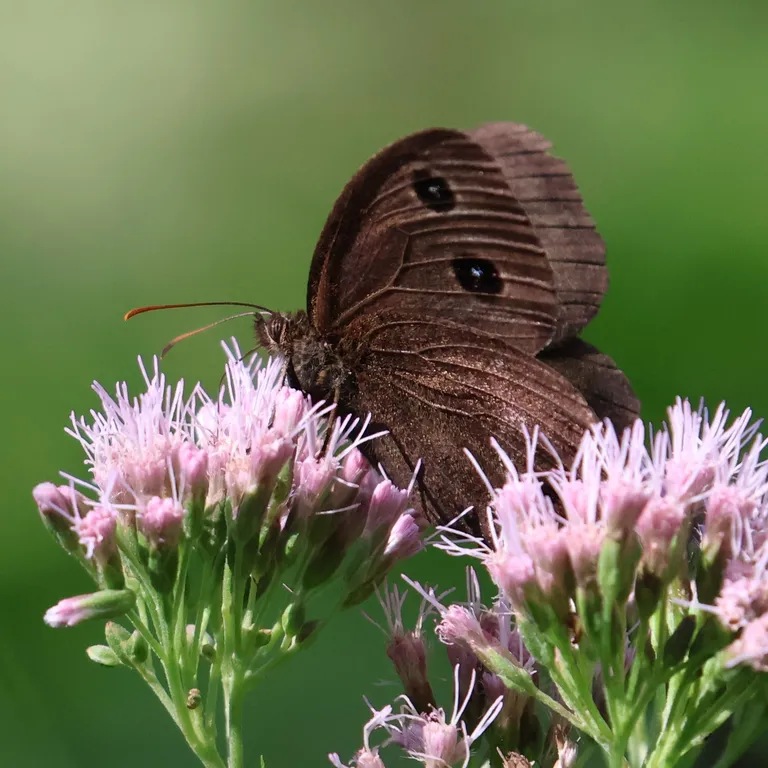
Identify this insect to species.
Minois dryas
